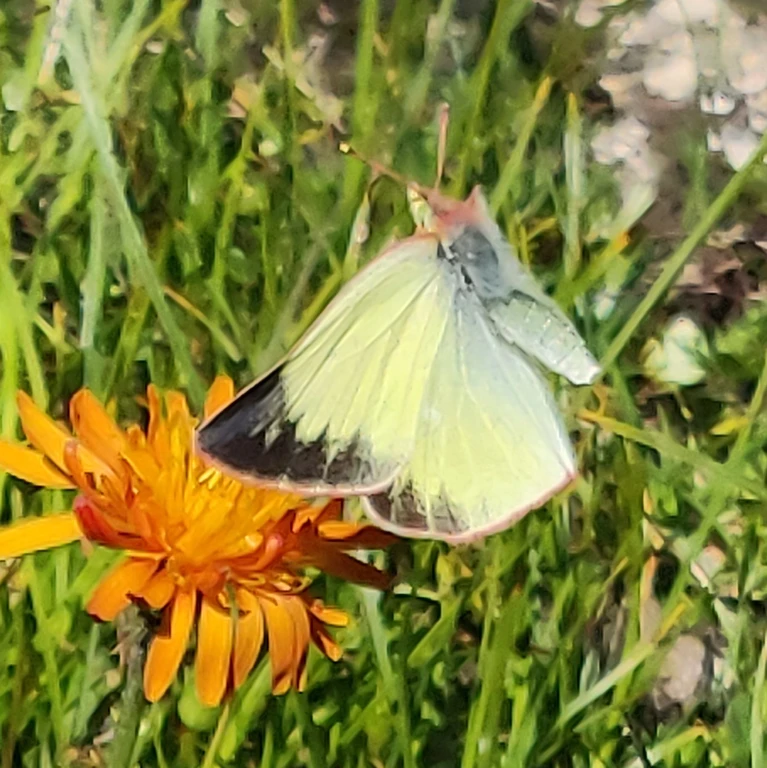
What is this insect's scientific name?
Colias palaeno
